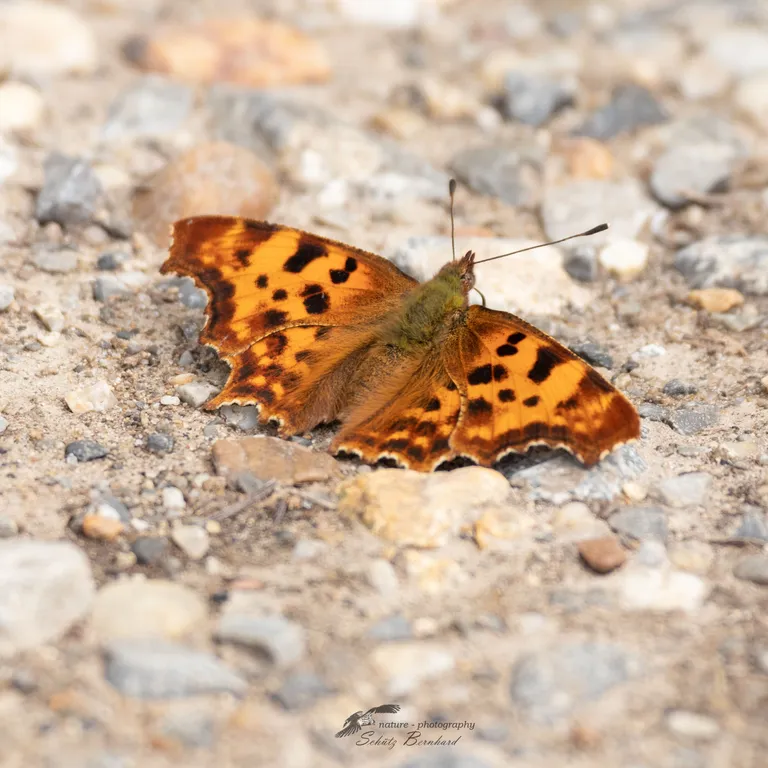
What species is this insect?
Polygonia c-album
